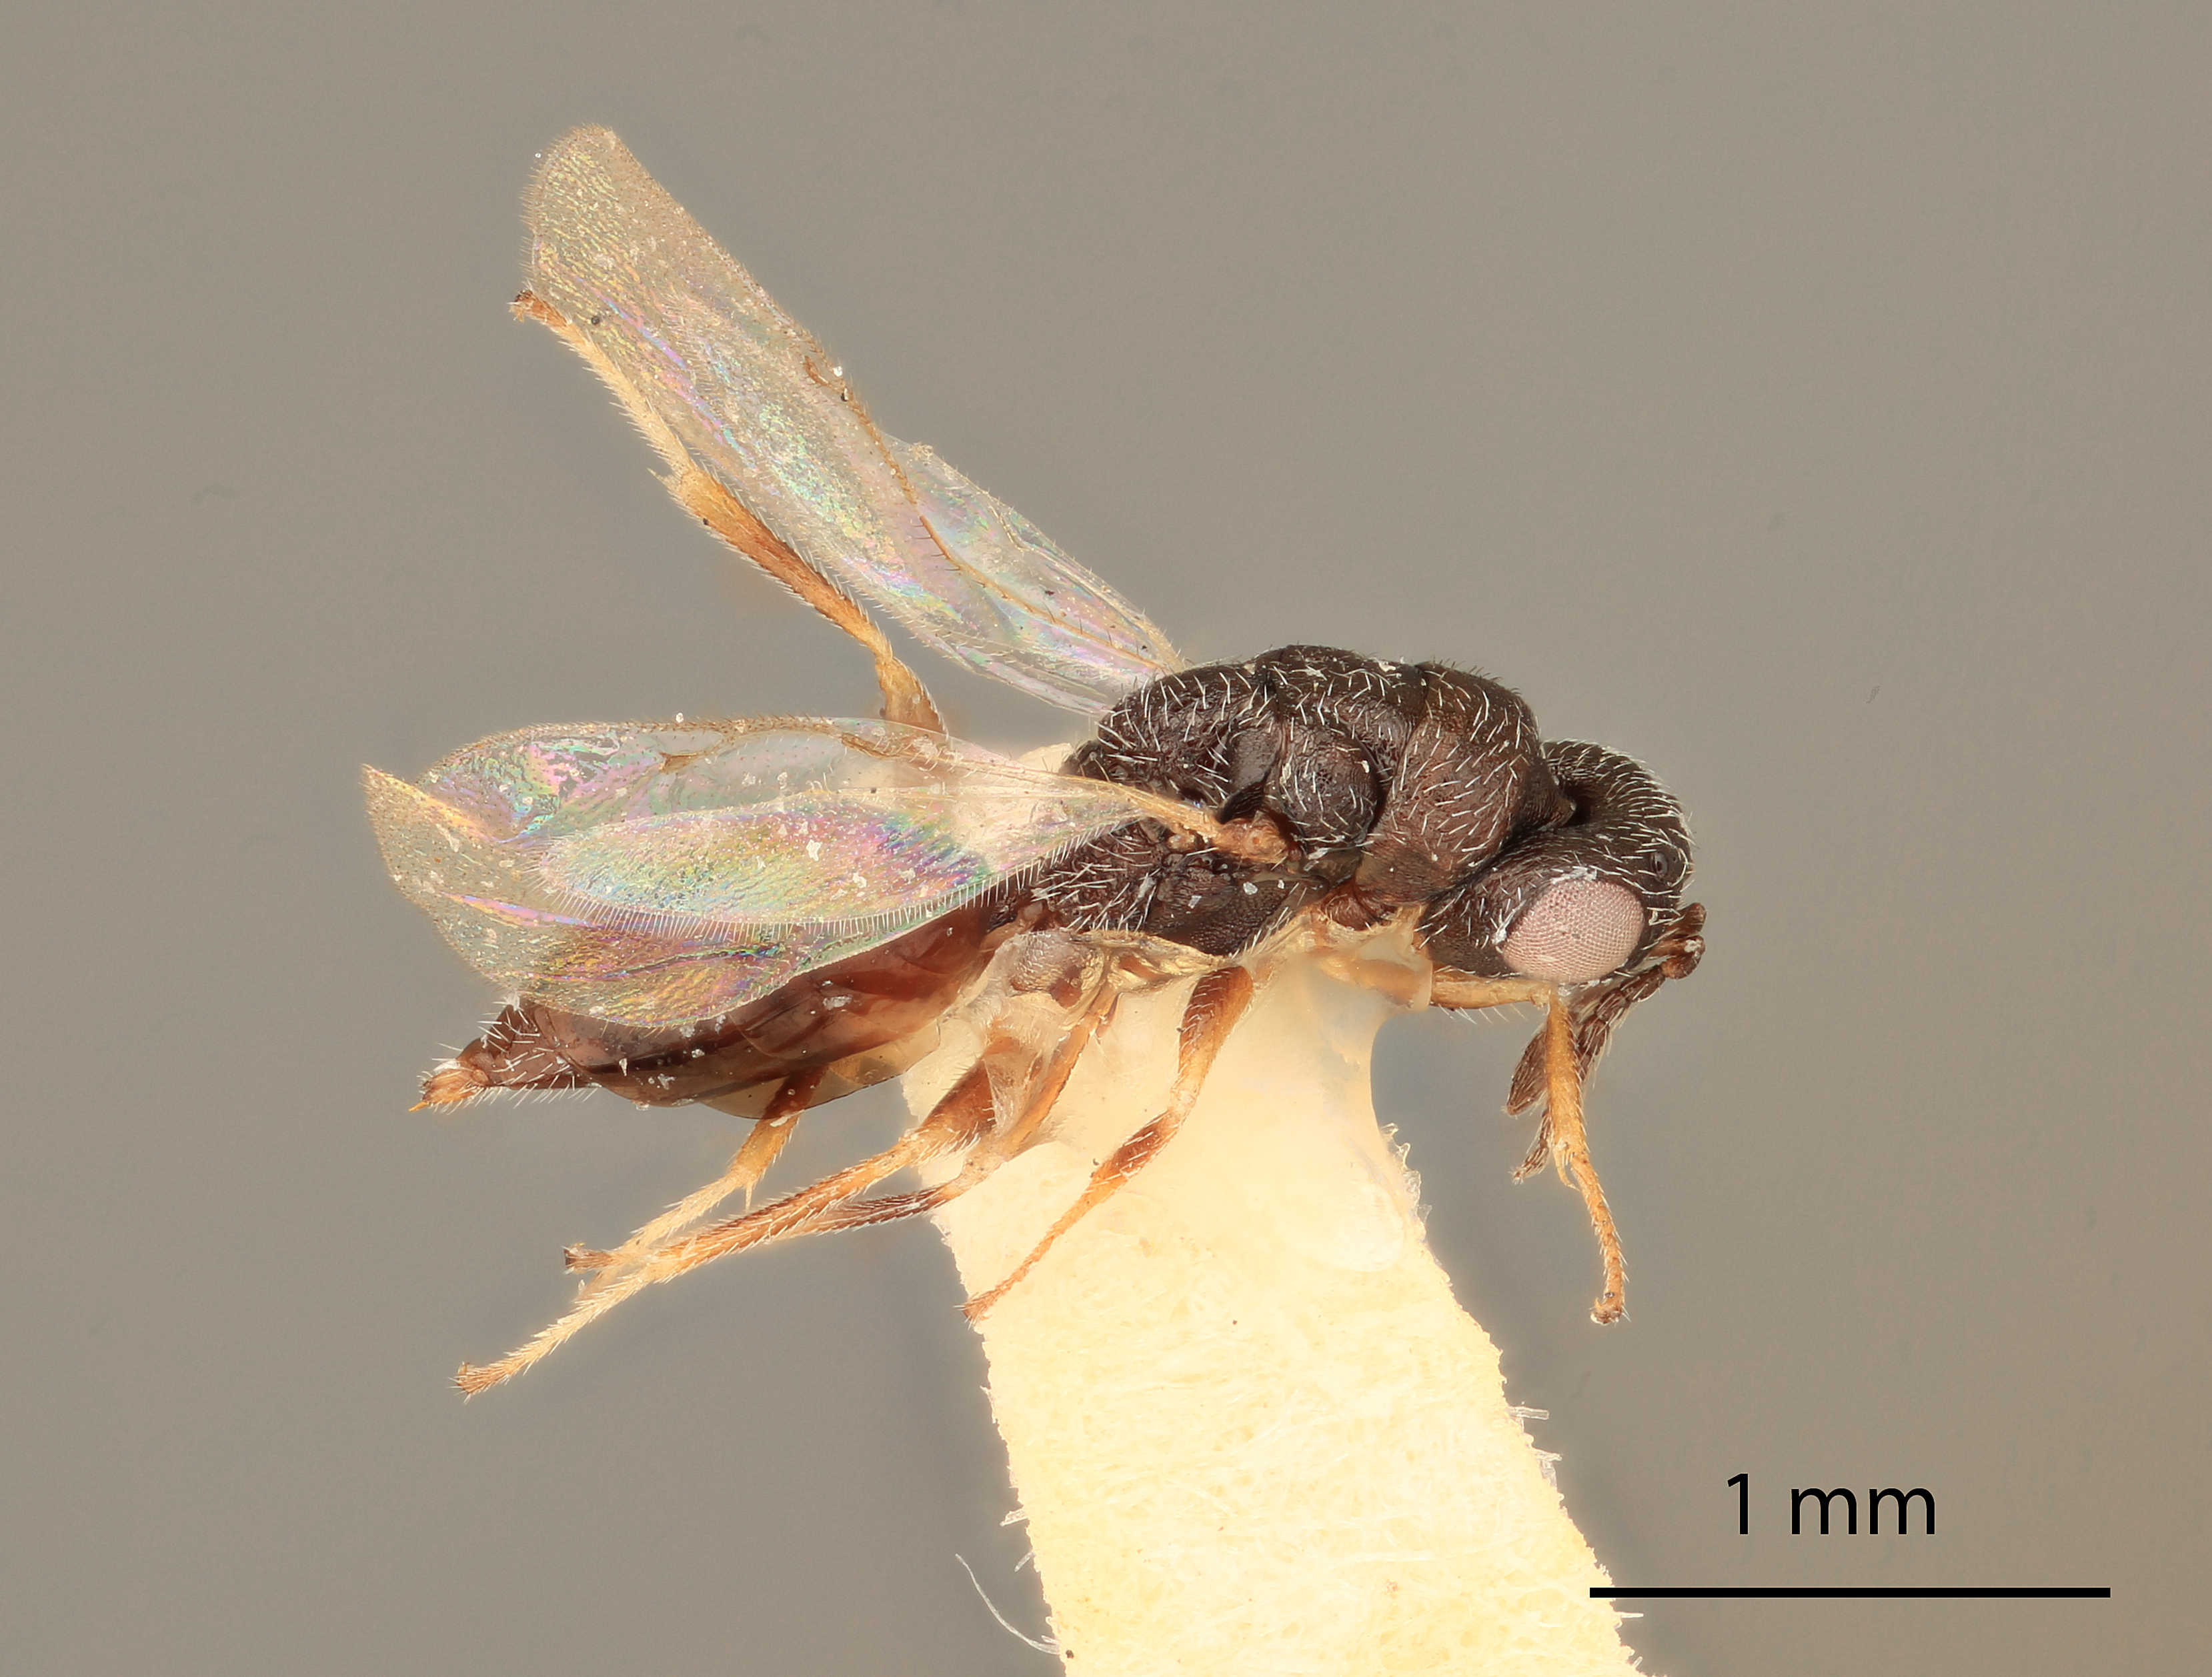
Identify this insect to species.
Eurytomocharis planitiae
